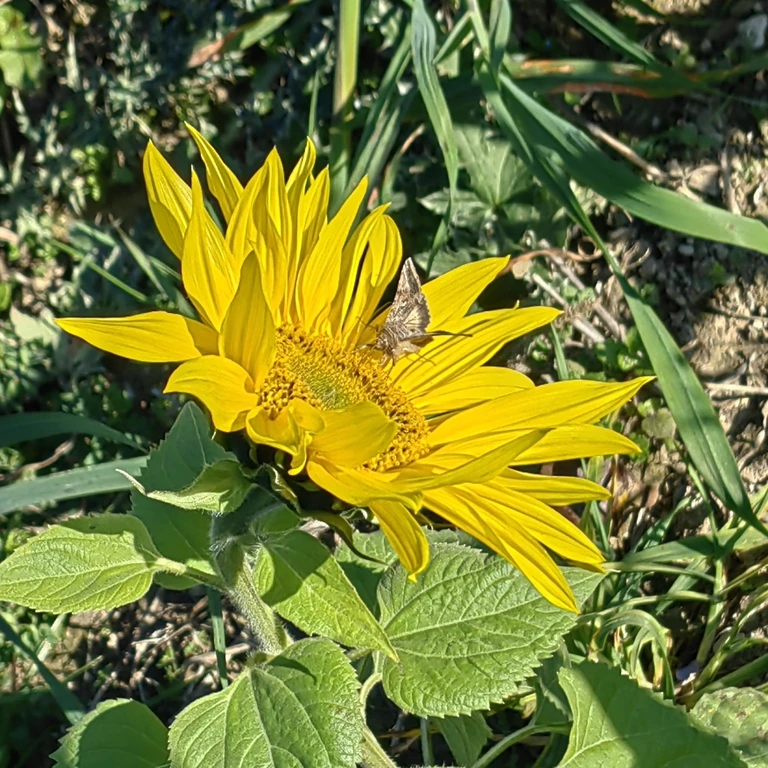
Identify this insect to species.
Autographa gamma
